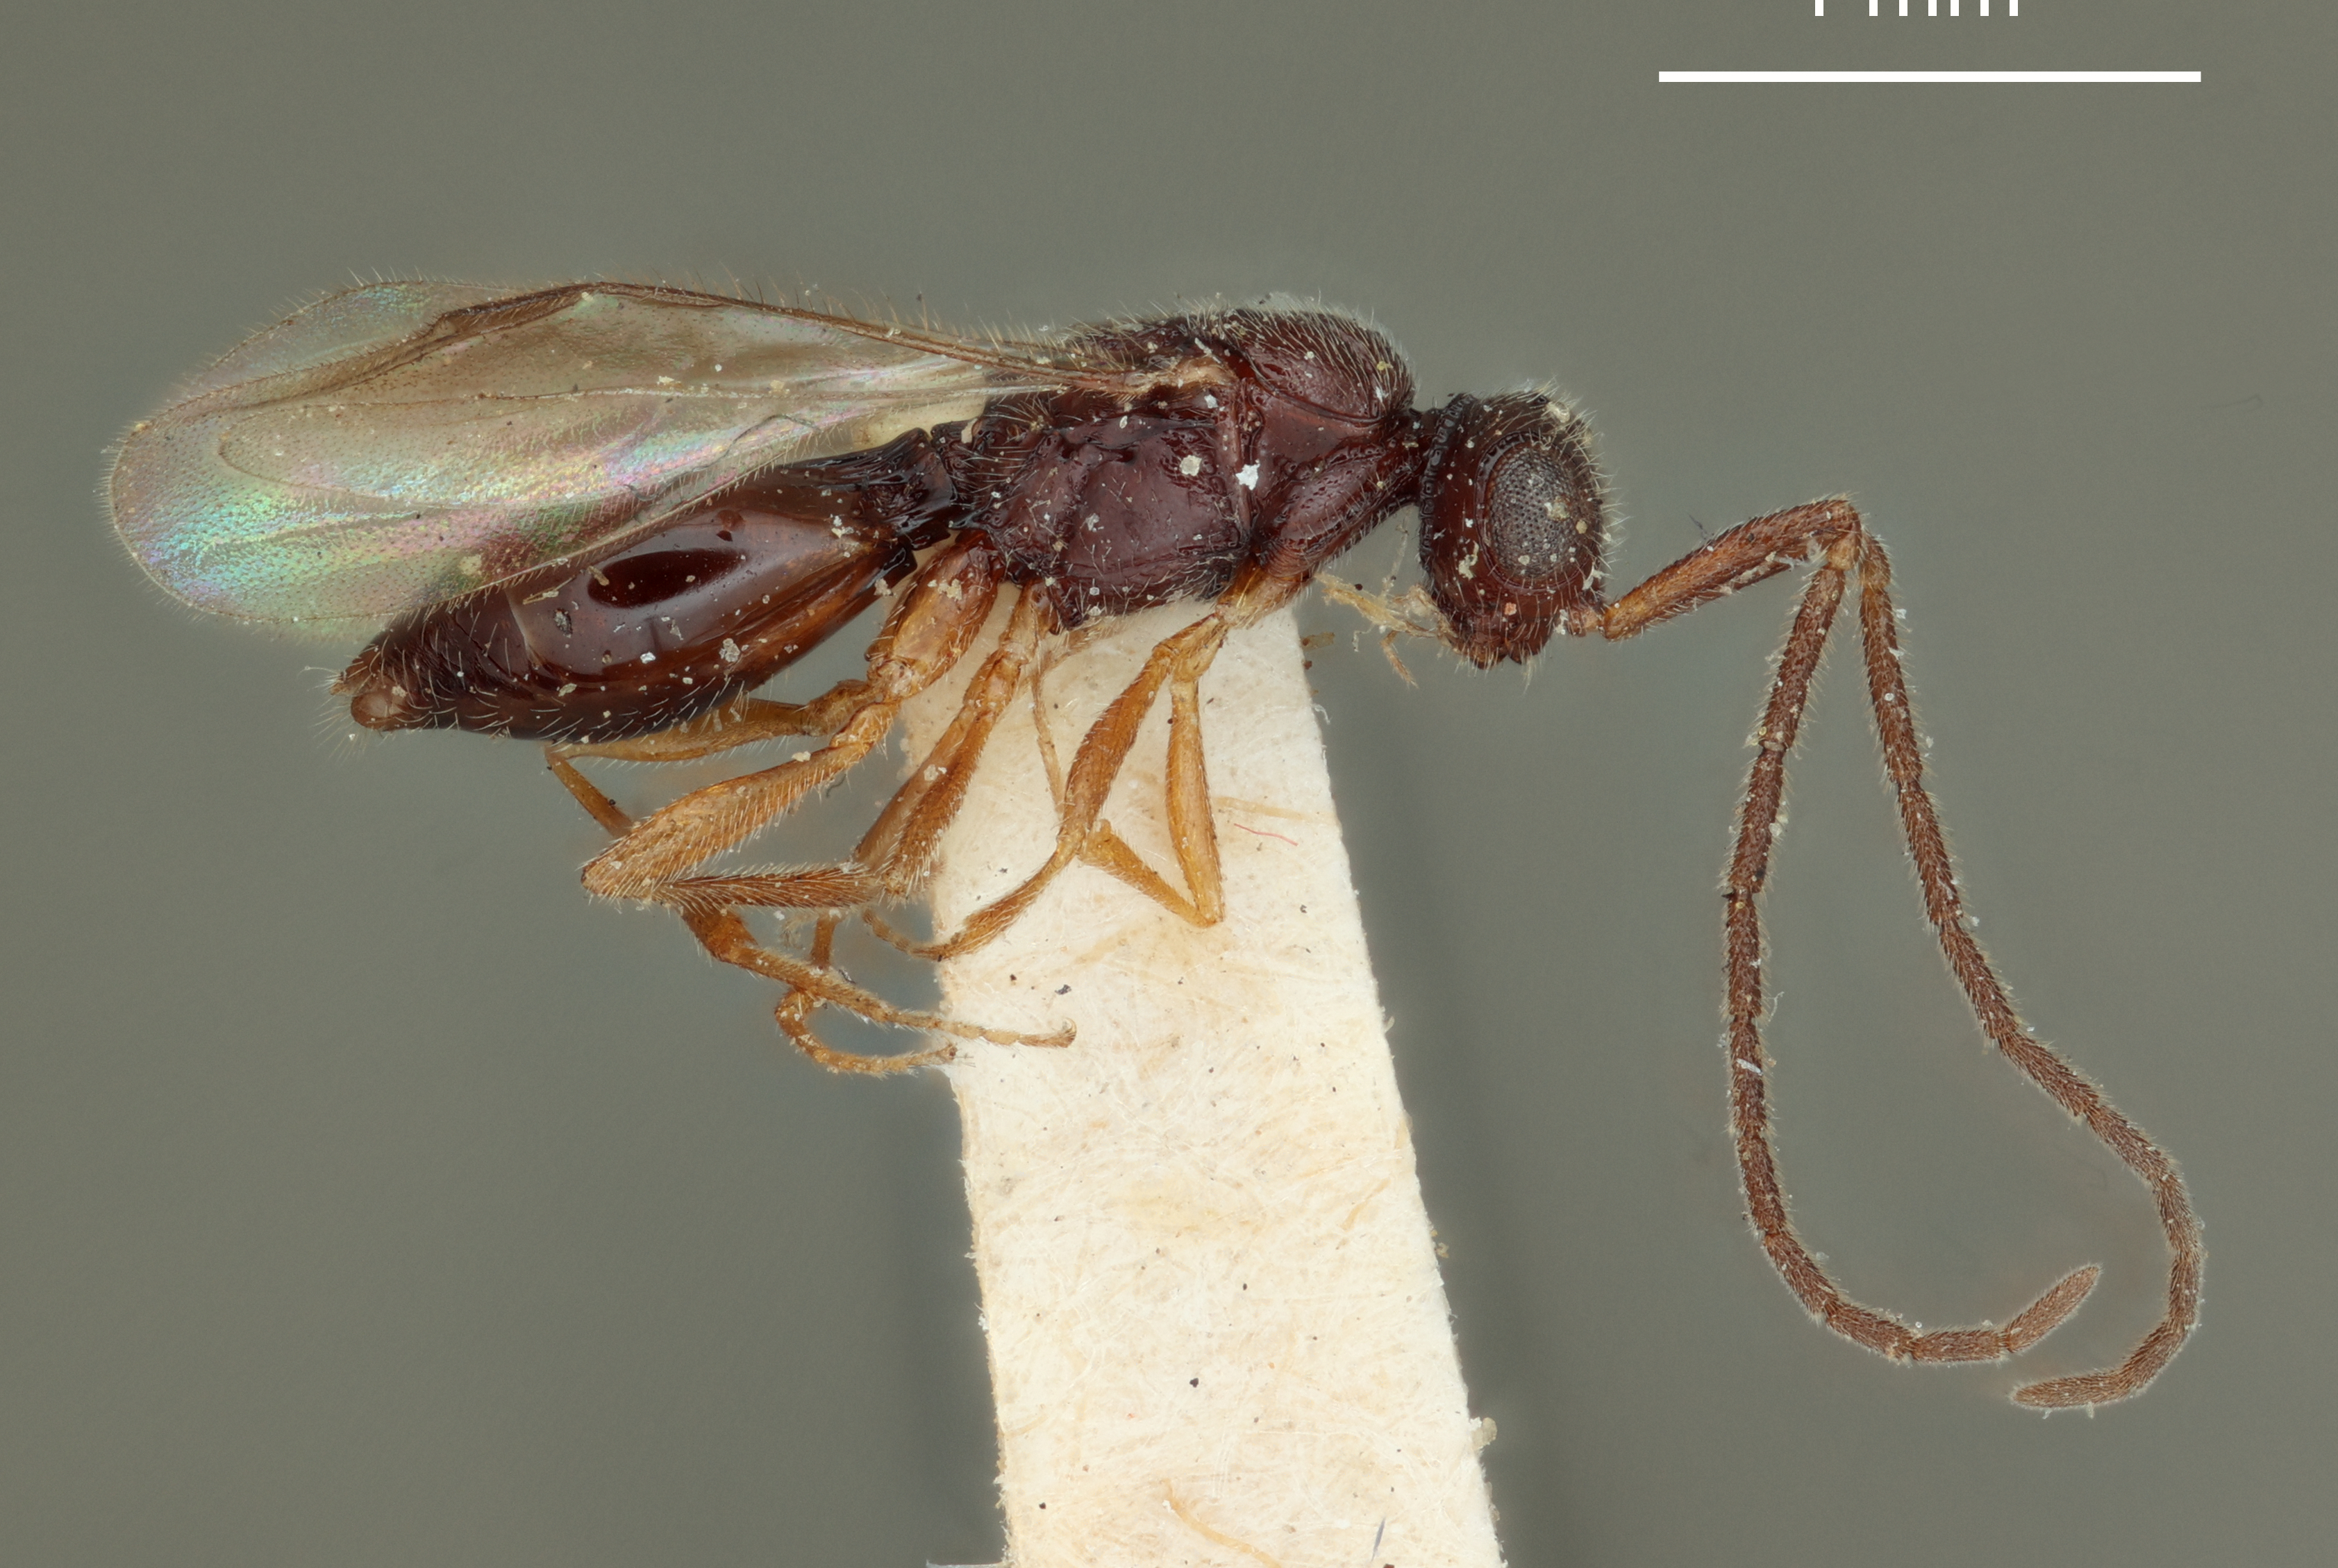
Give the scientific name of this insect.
Megaspilus californicus
